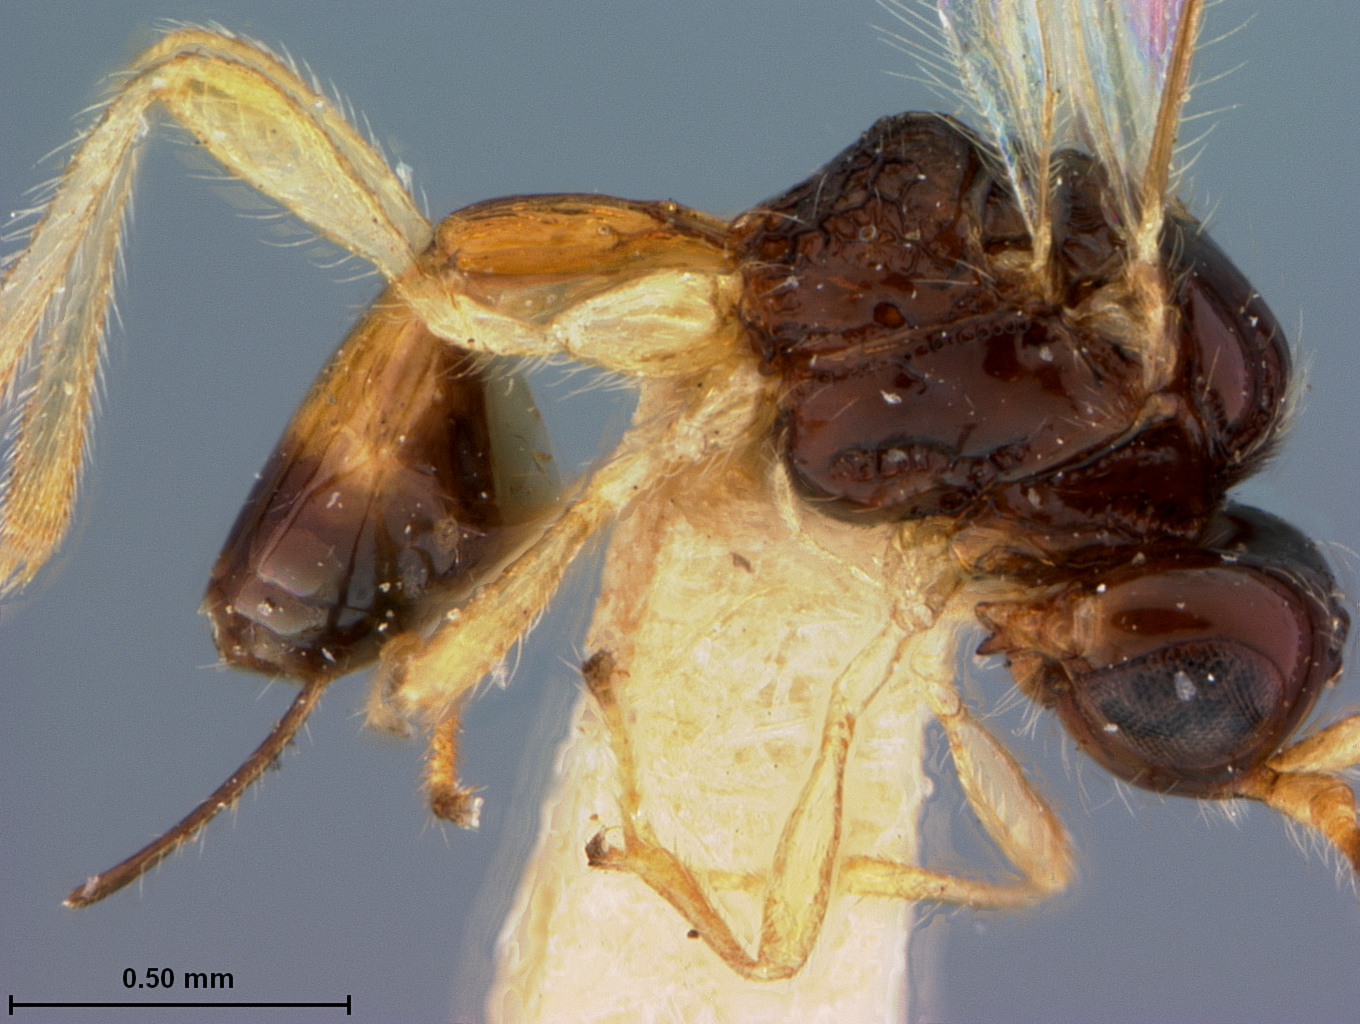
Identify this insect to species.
Aspilota fasciatae
